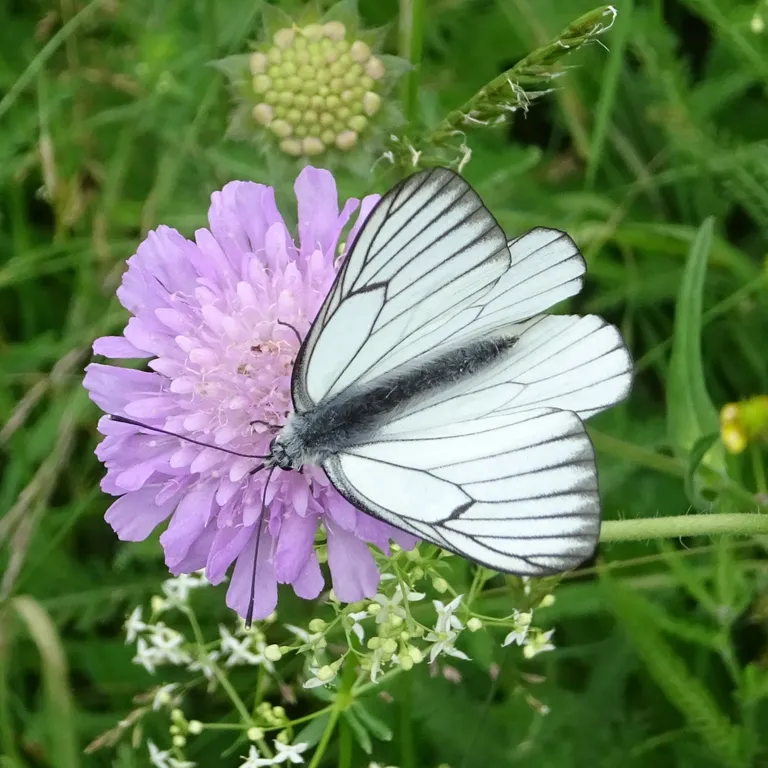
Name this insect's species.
Aporia crataegi
